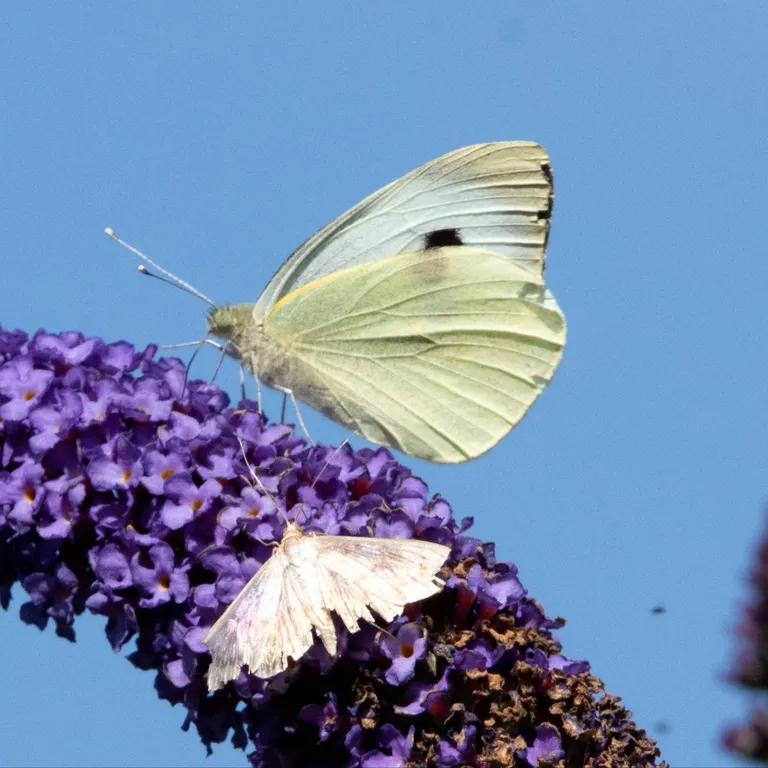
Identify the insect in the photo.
Pieris brassicae
